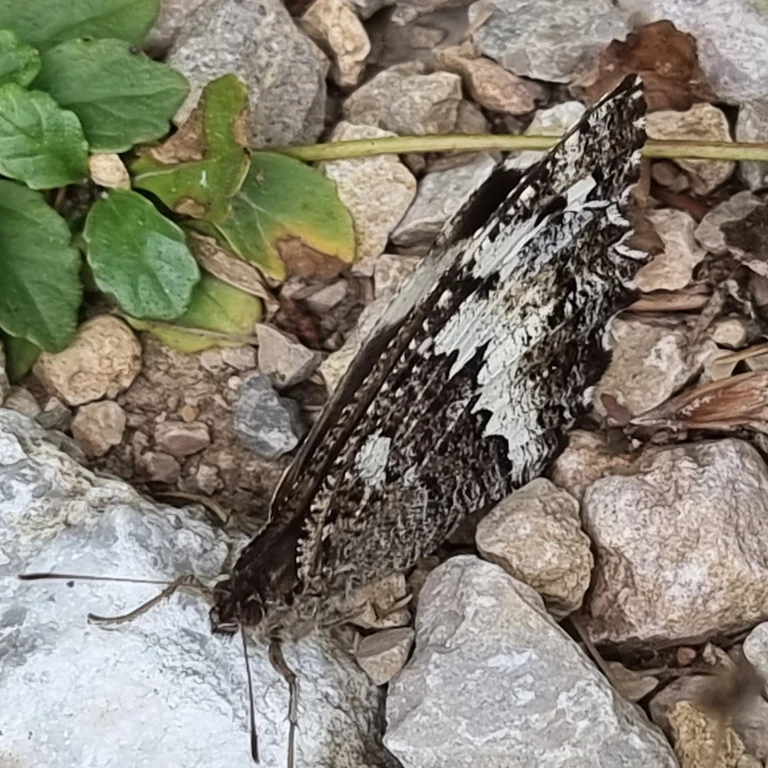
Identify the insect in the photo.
Brintesia circe
